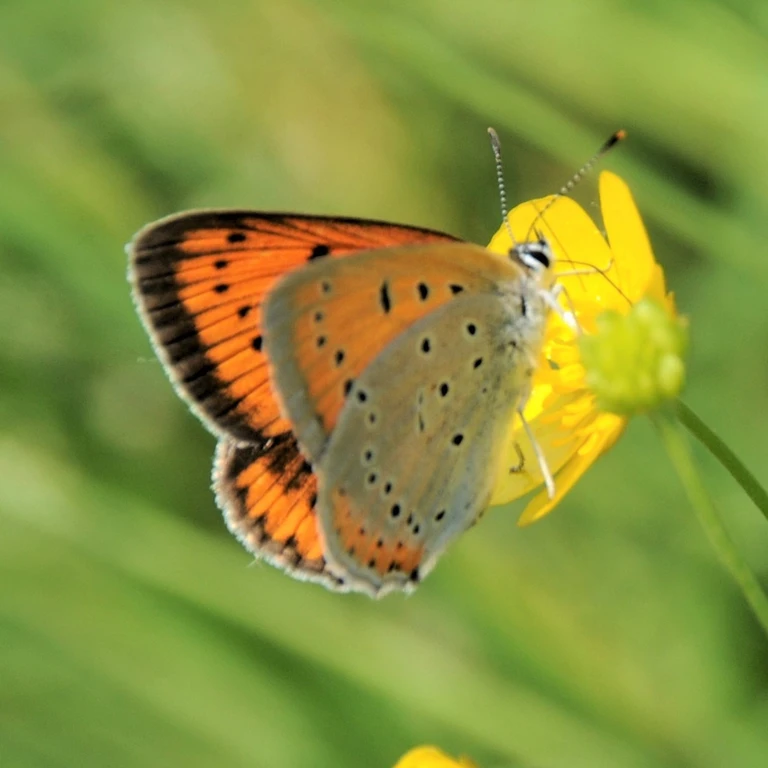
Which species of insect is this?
Lycaena dispar
